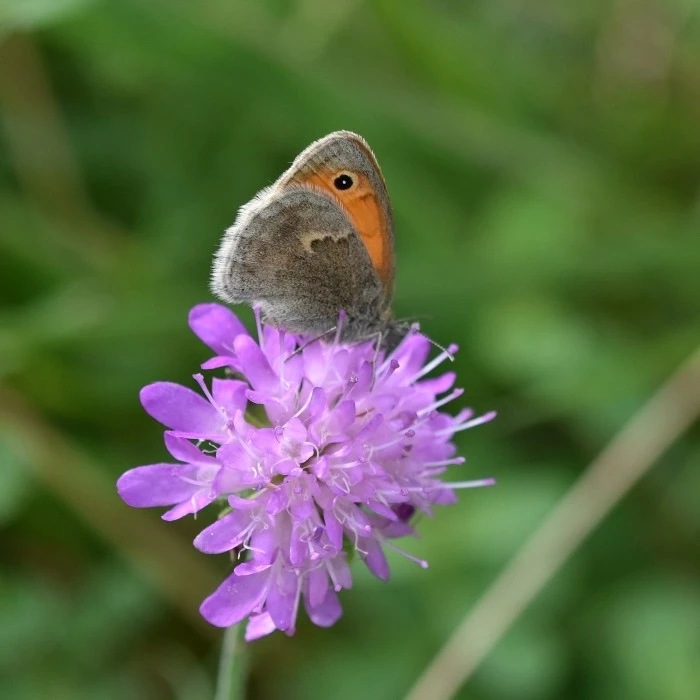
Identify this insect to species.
Coenonympha pamphilus
